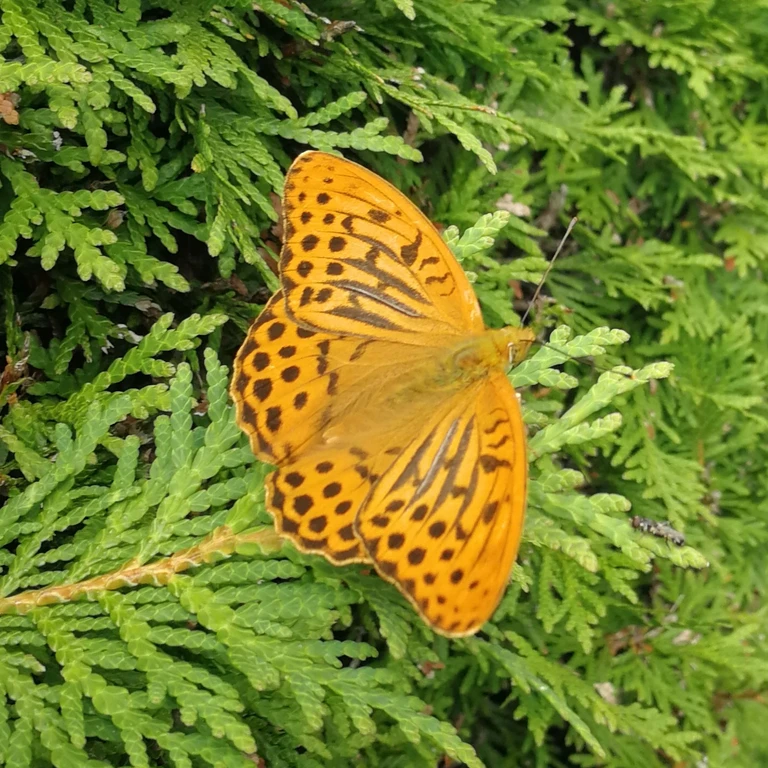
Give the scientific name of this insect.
Argynnis paphia
